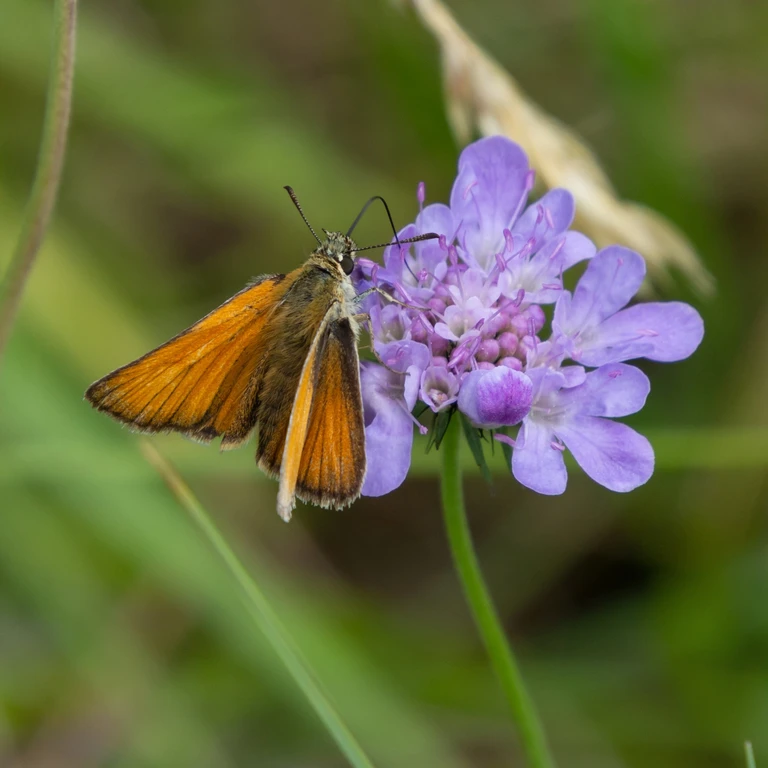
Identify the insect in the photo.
Thymelicus lineola
